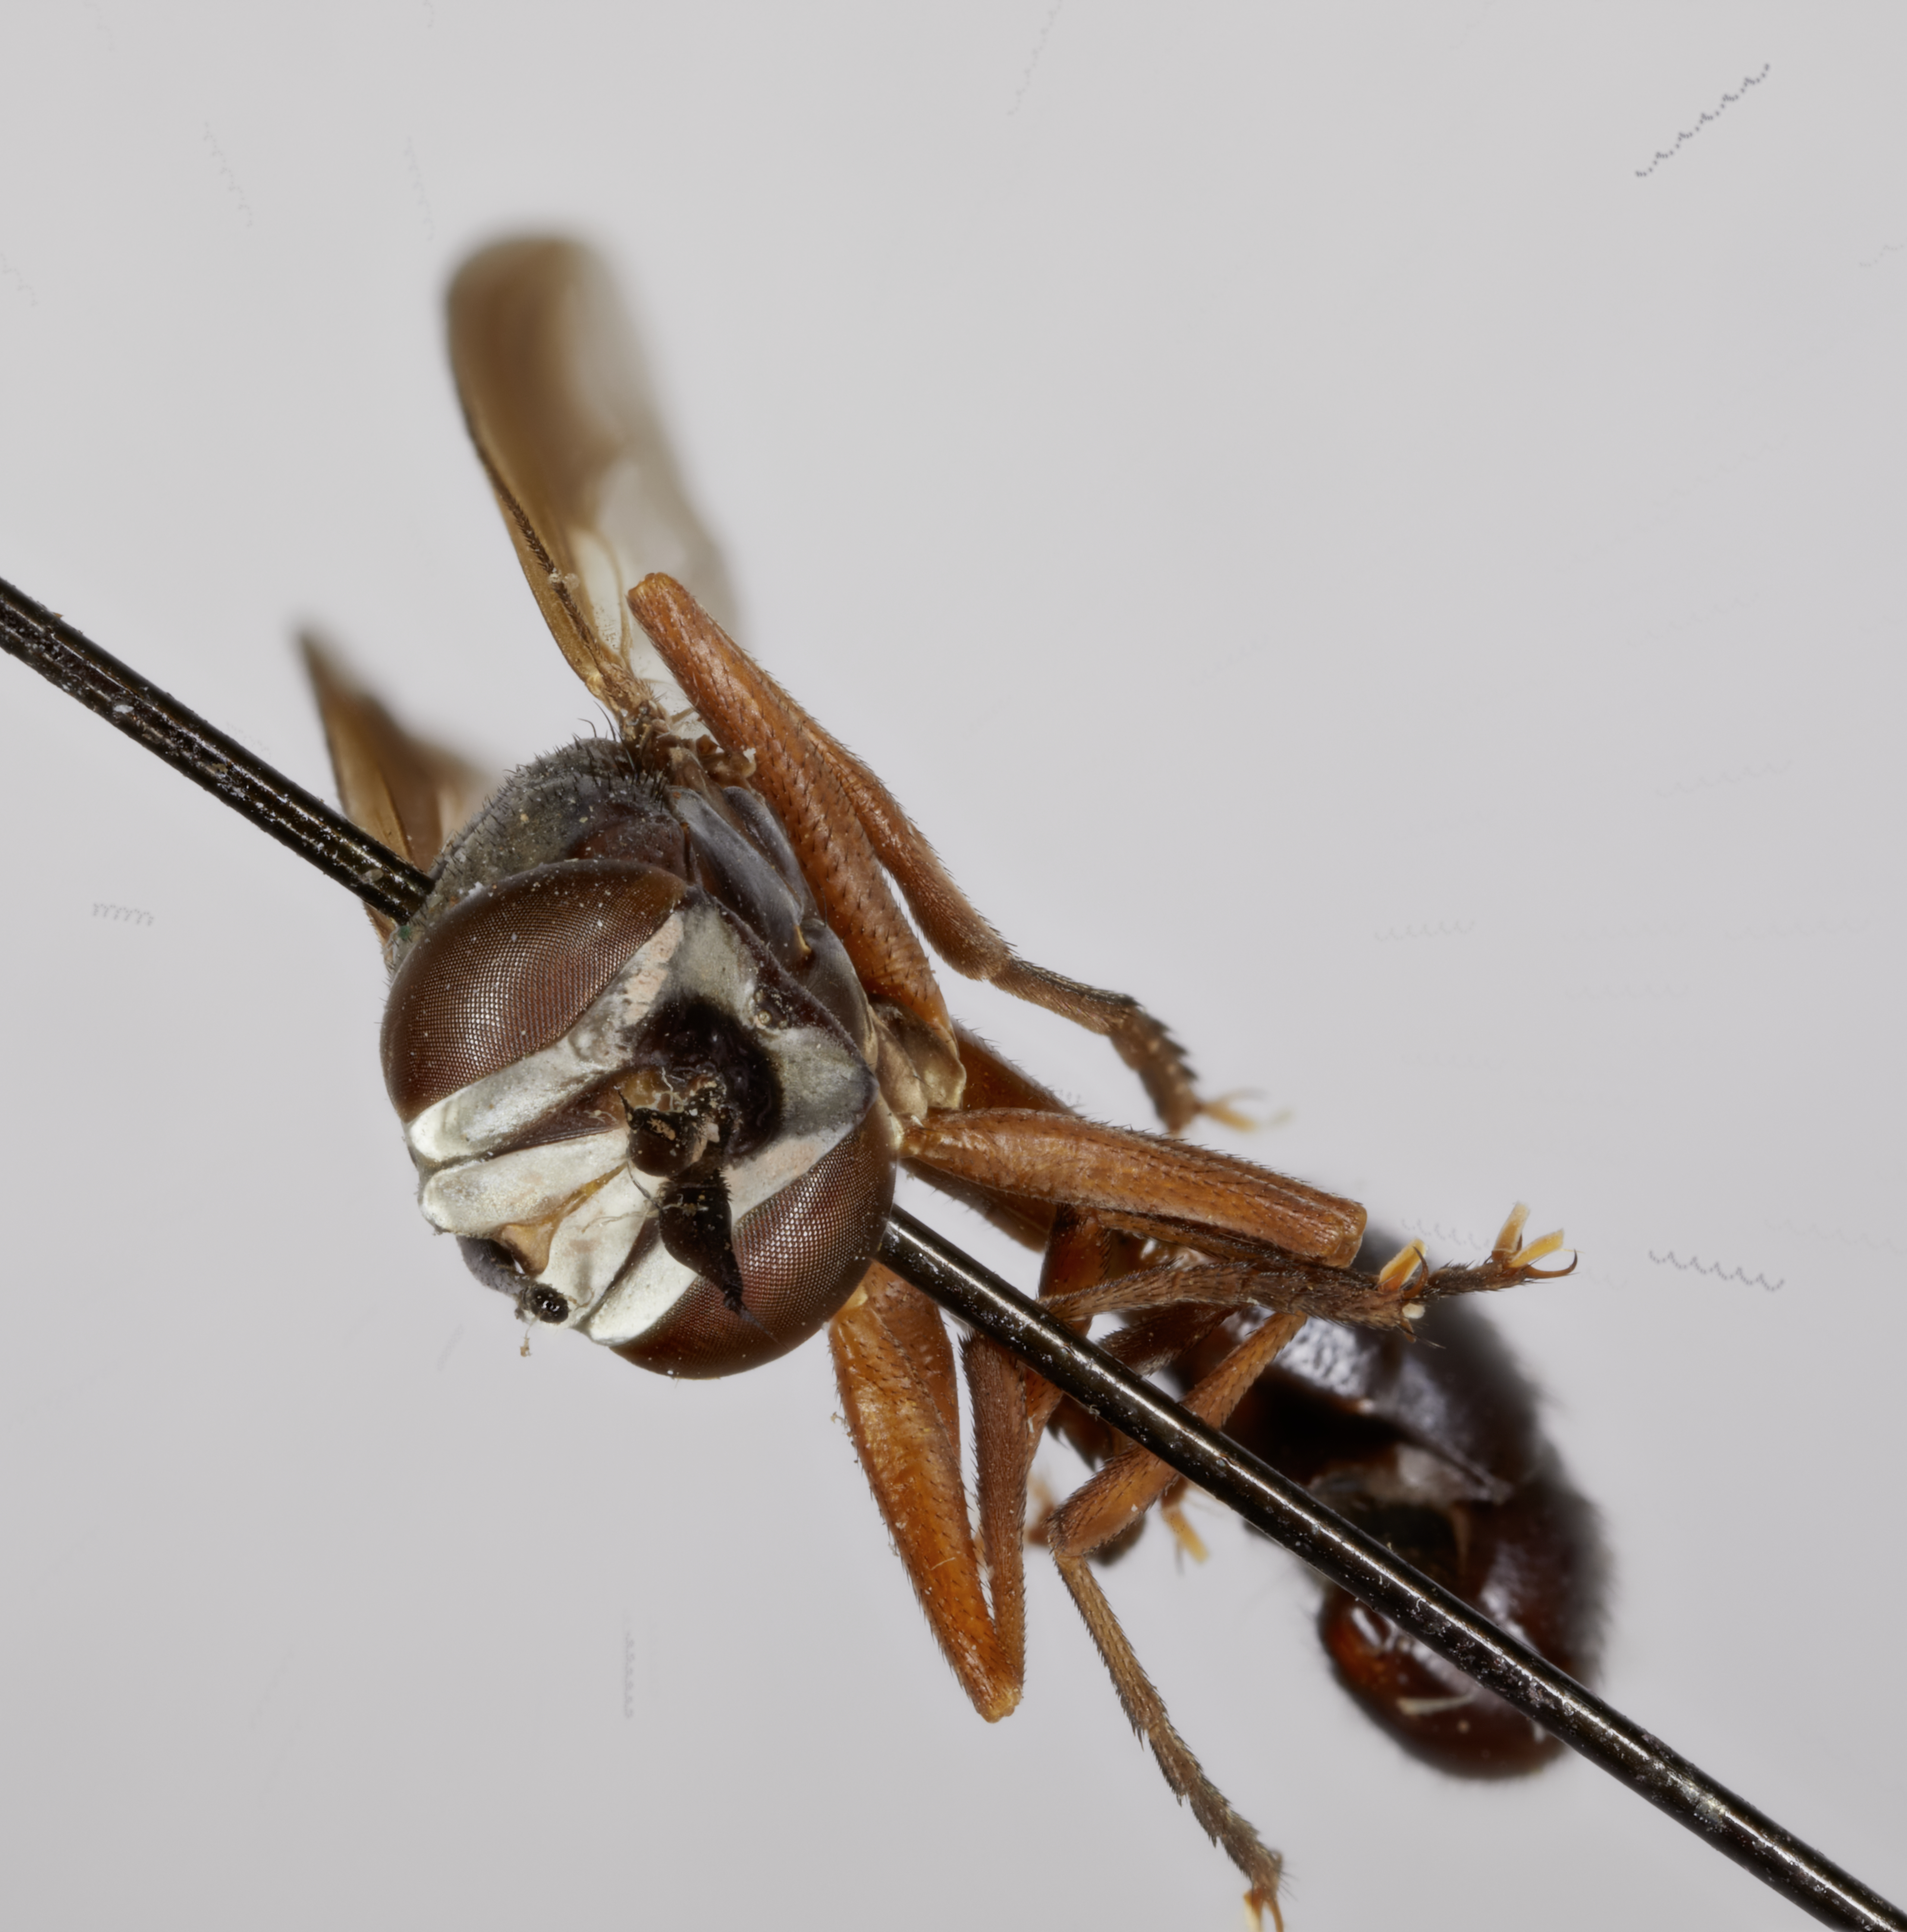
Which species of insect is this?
Conops hermanni (also Physoconops hermanni)
